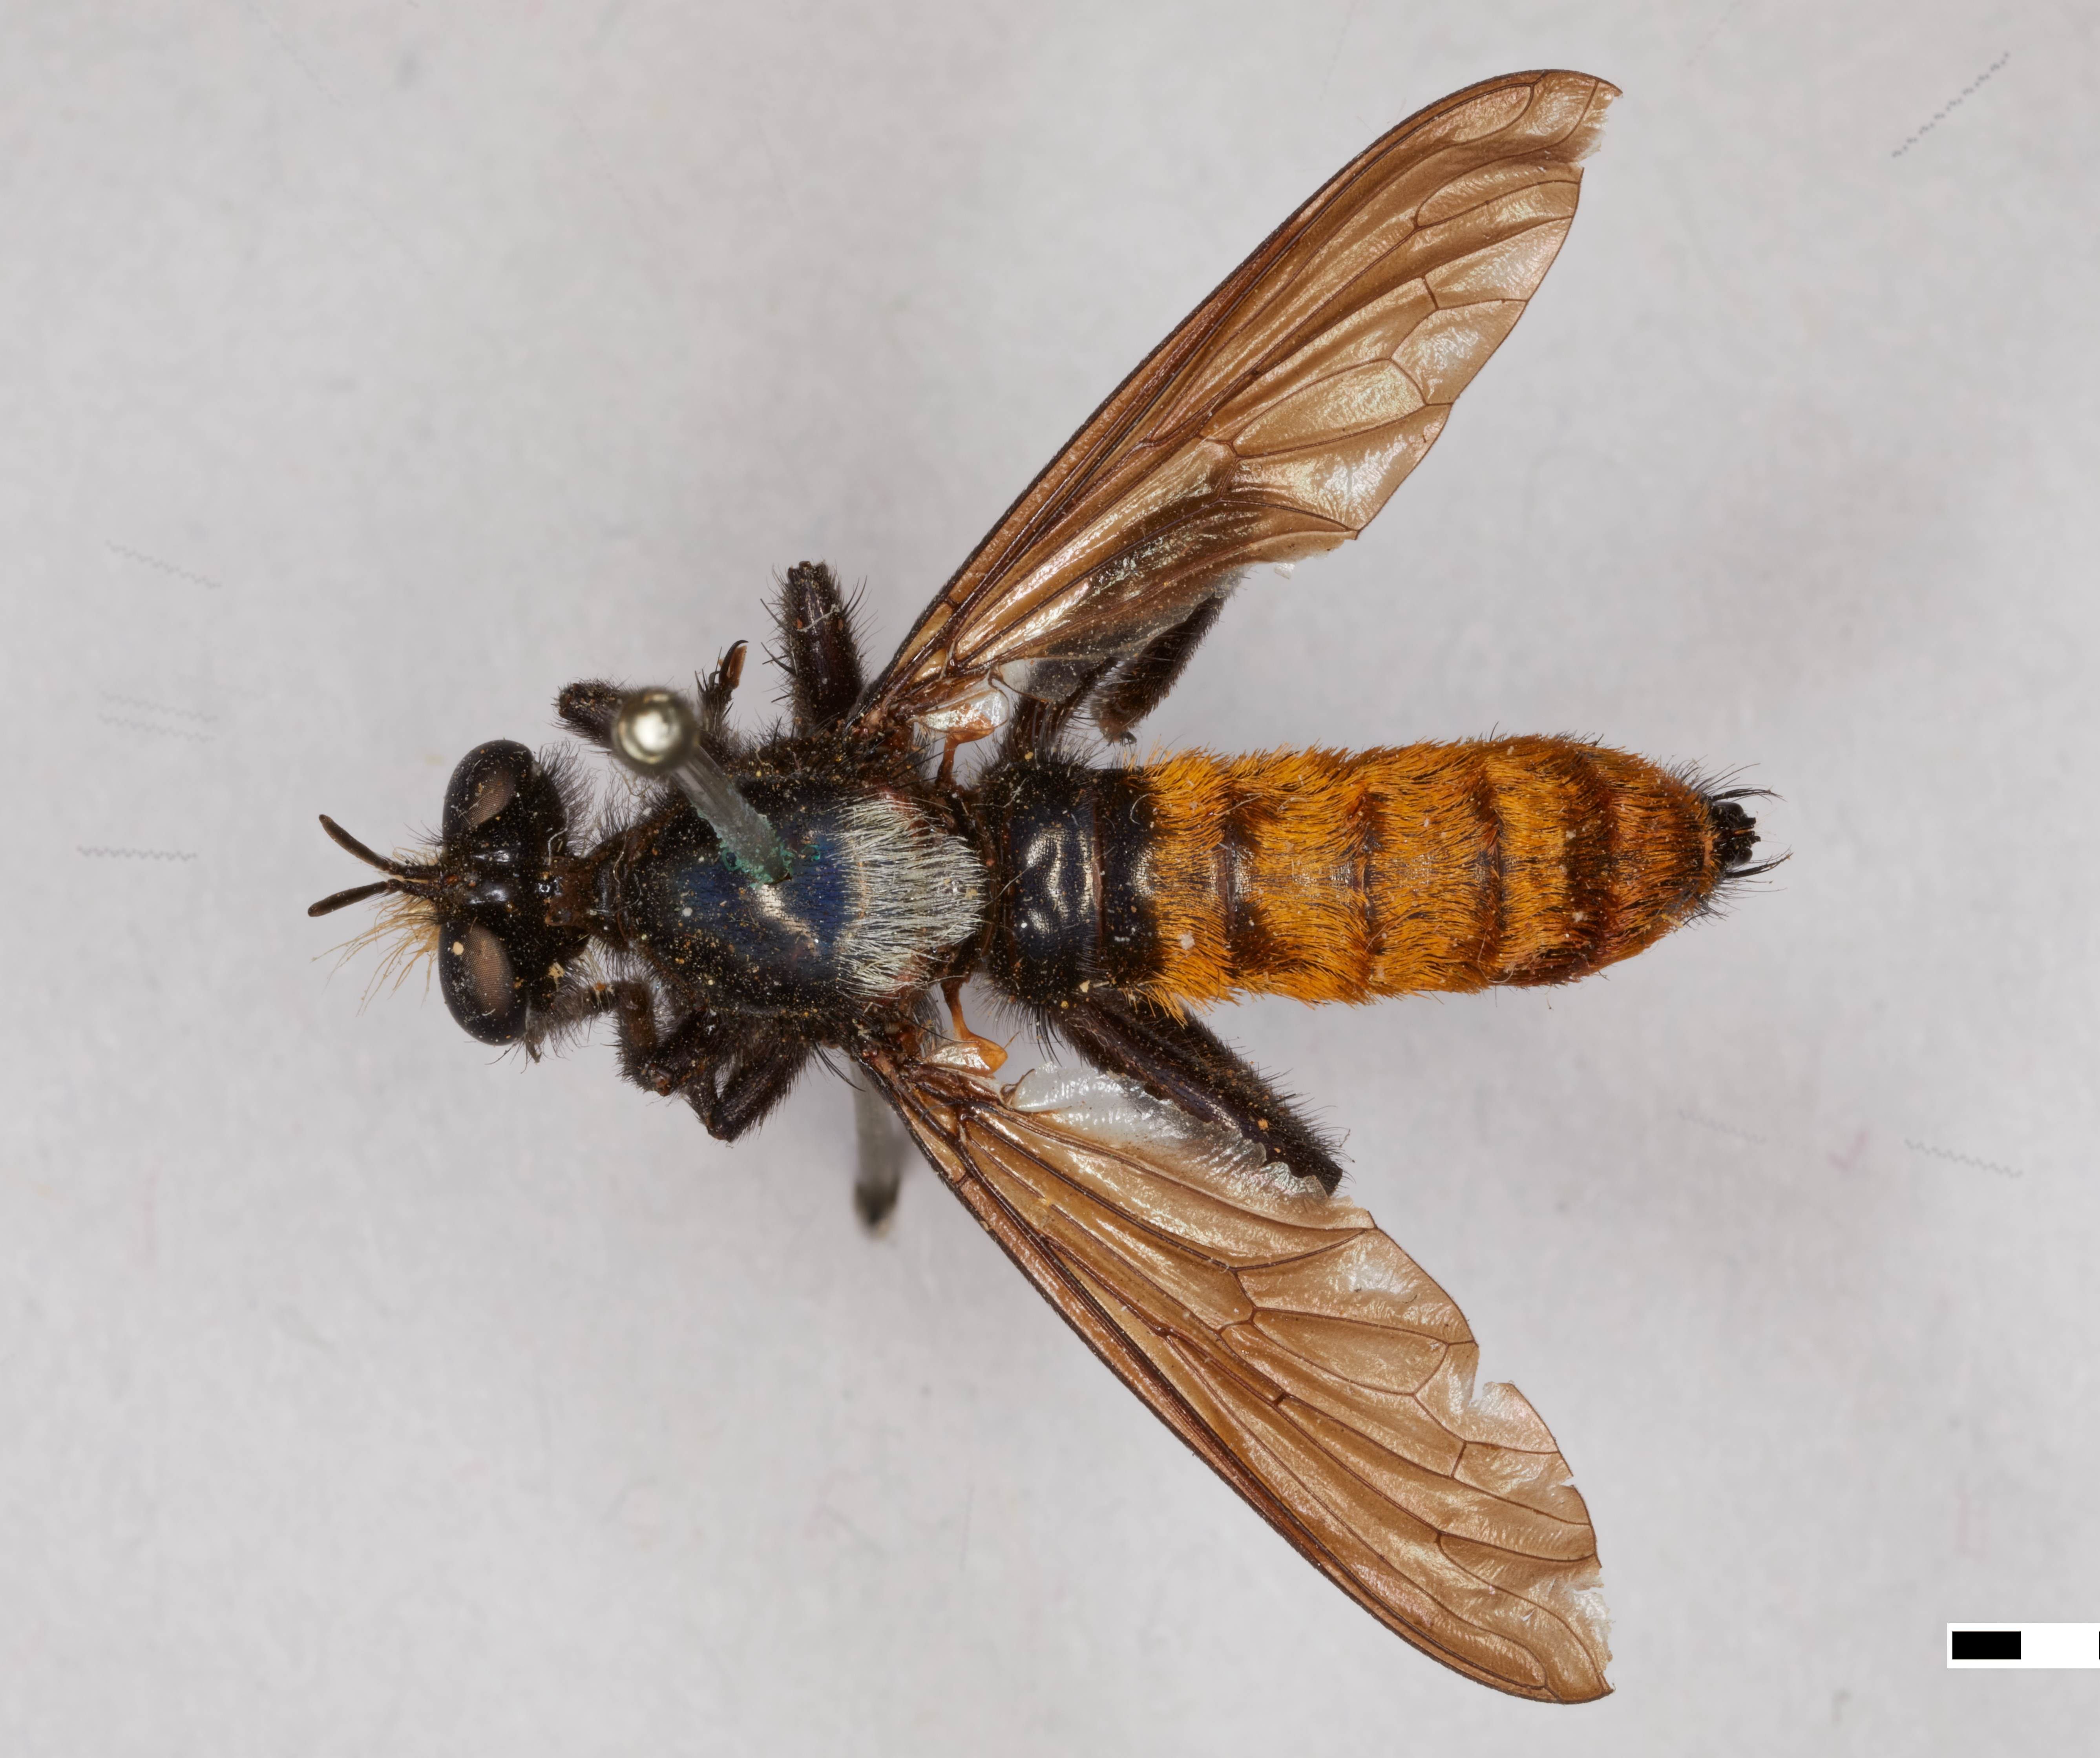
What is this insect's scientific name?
Laphria trux
